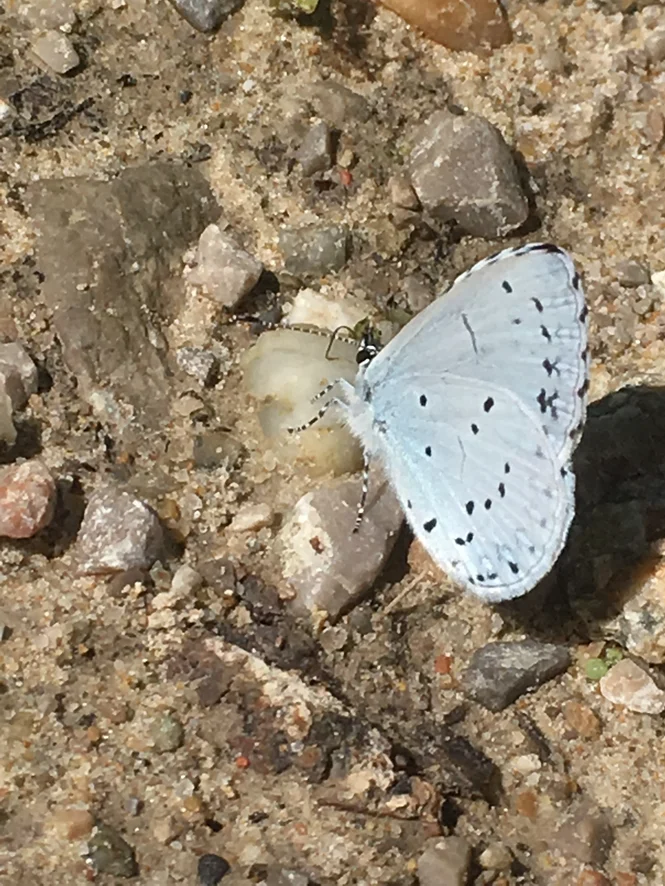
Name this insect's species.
Celastrina argiolus
